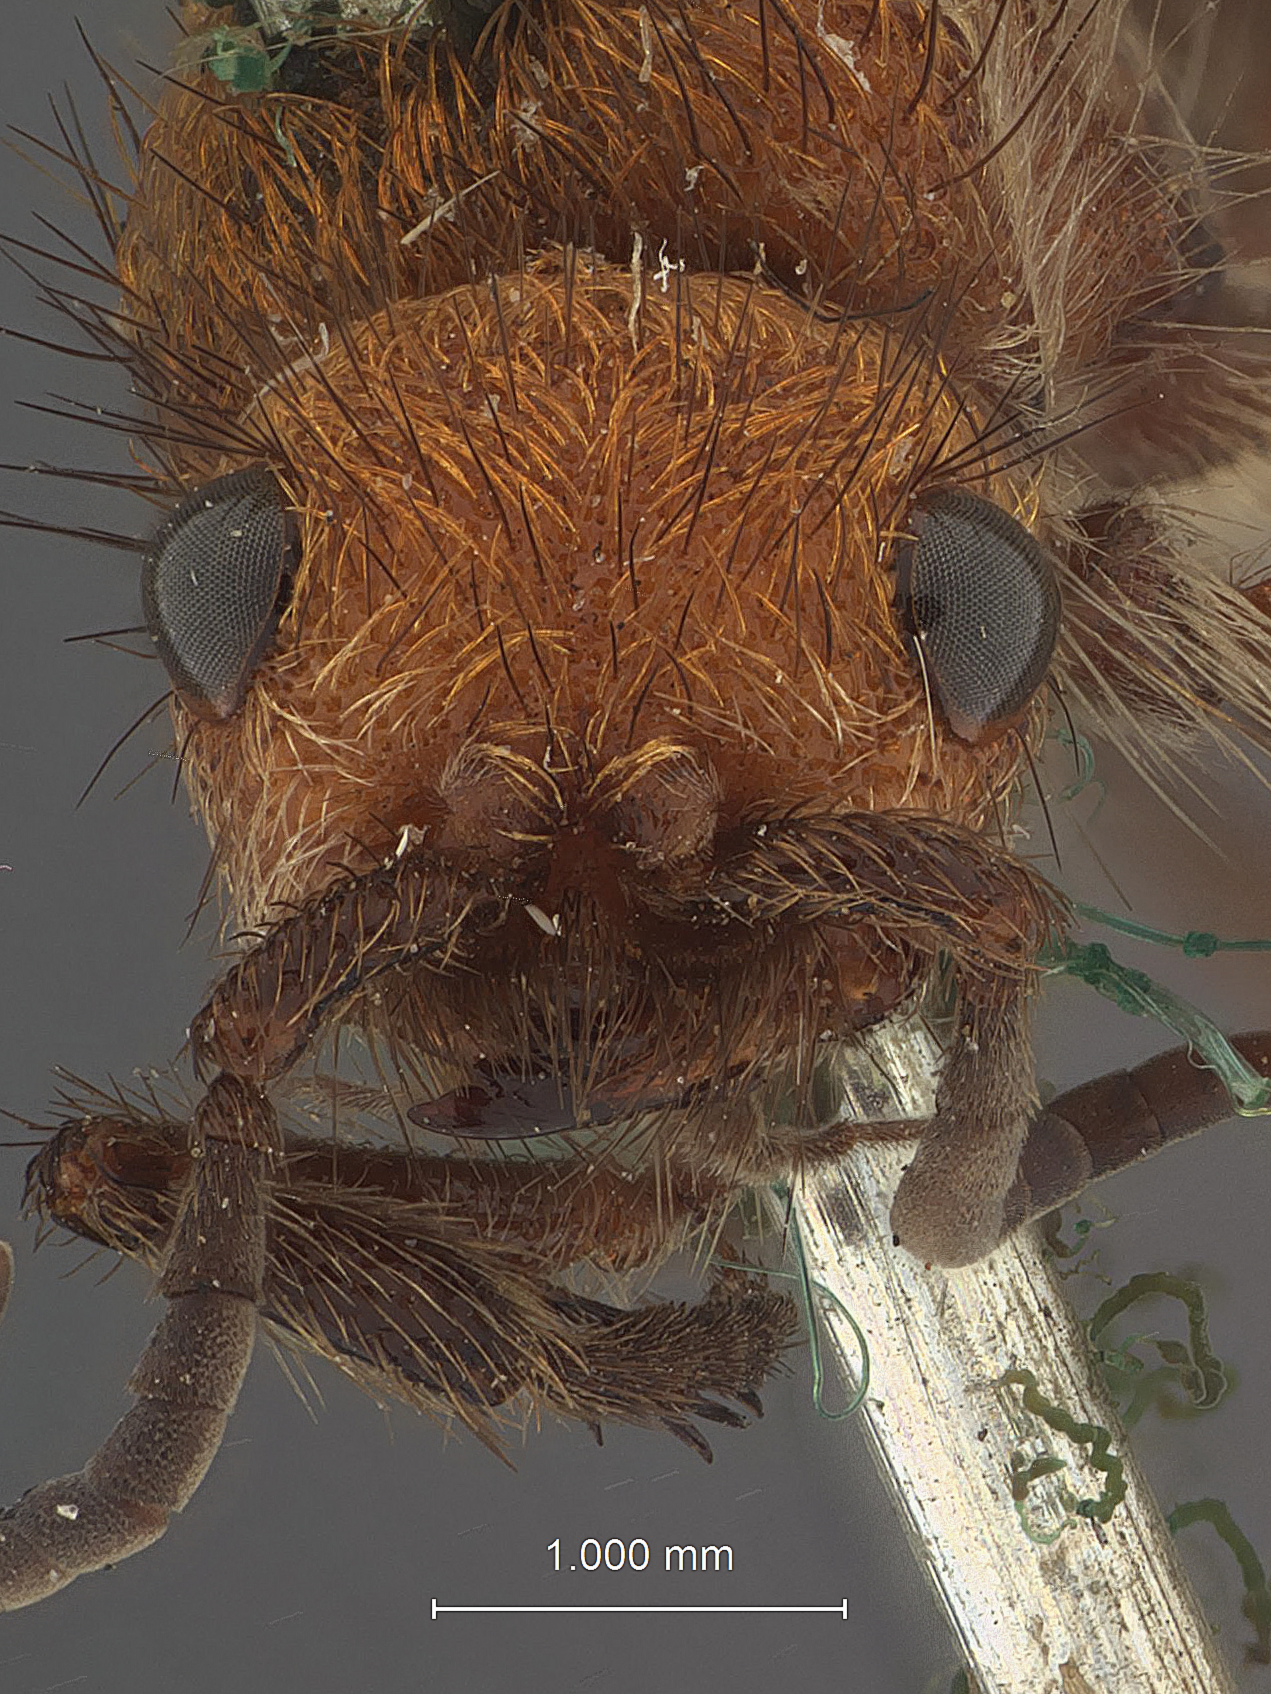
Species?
Ephuta sparsiformis
